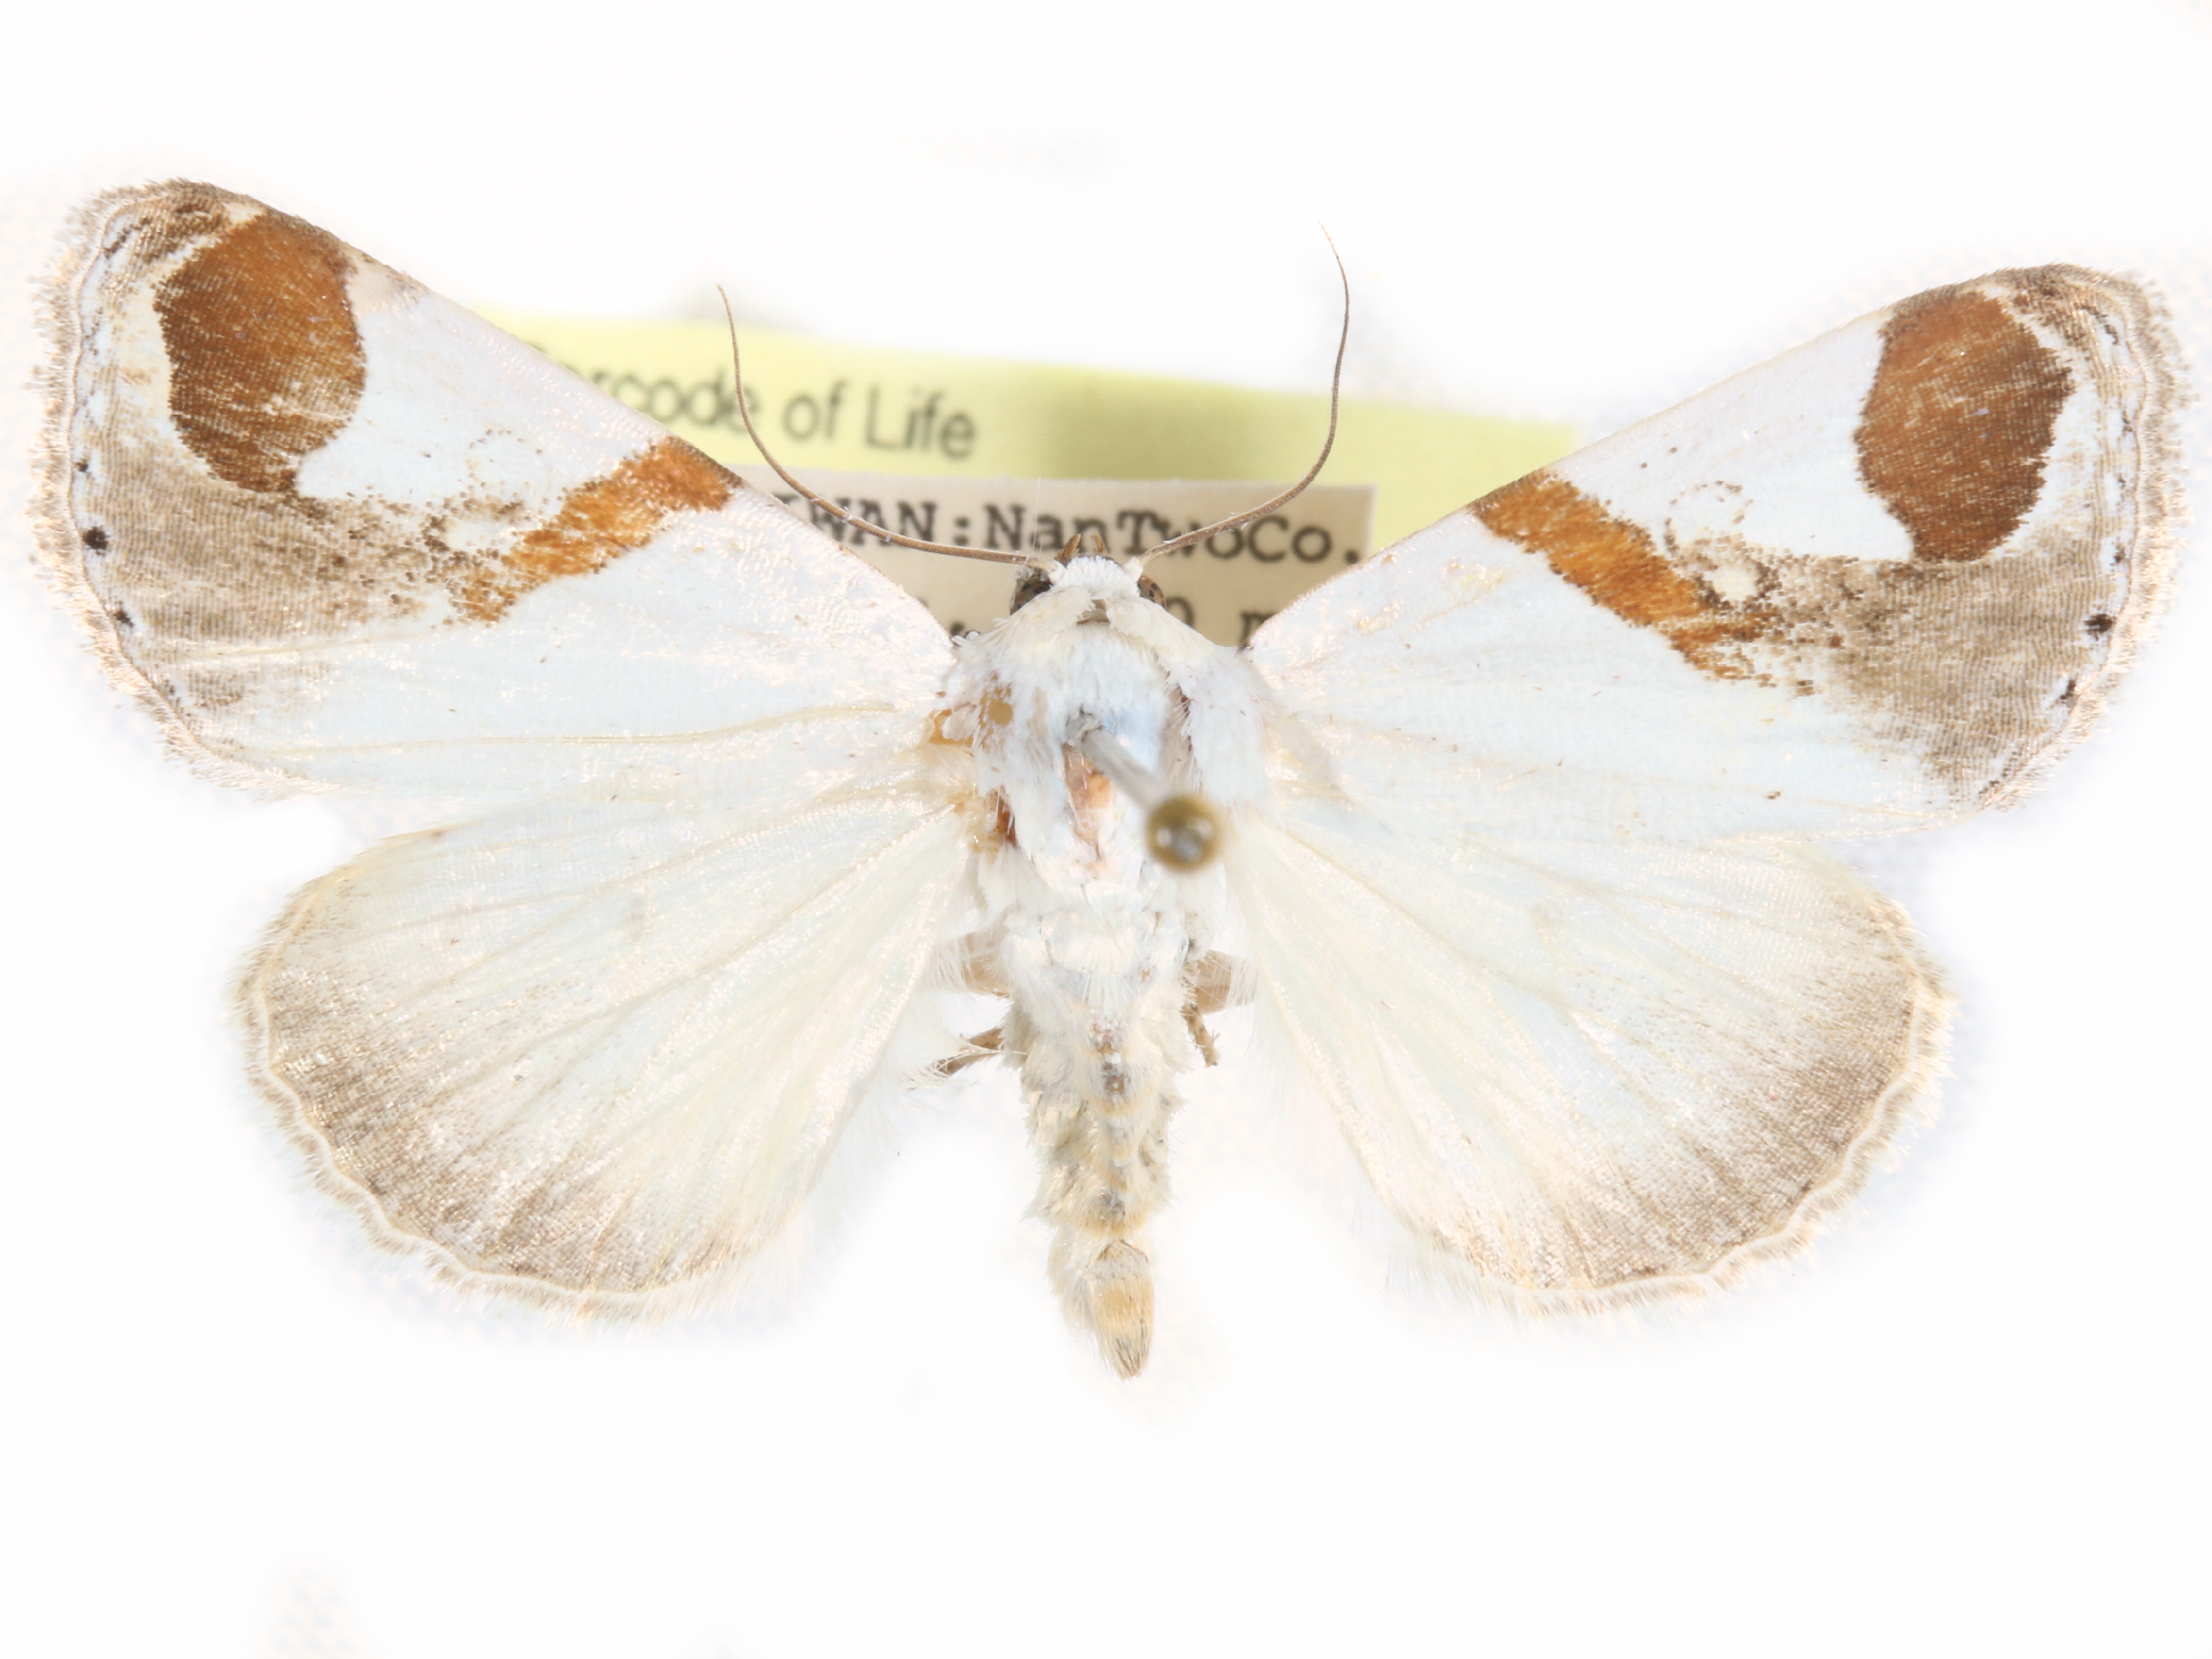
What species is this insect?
Sphragifera biplagiata
